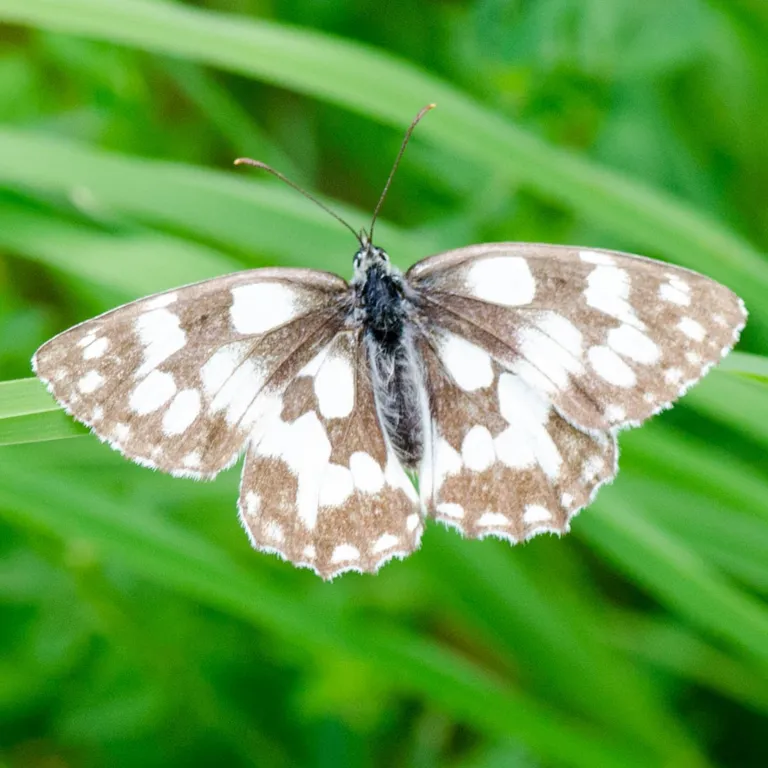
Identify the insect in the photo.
Melanargia galathea
